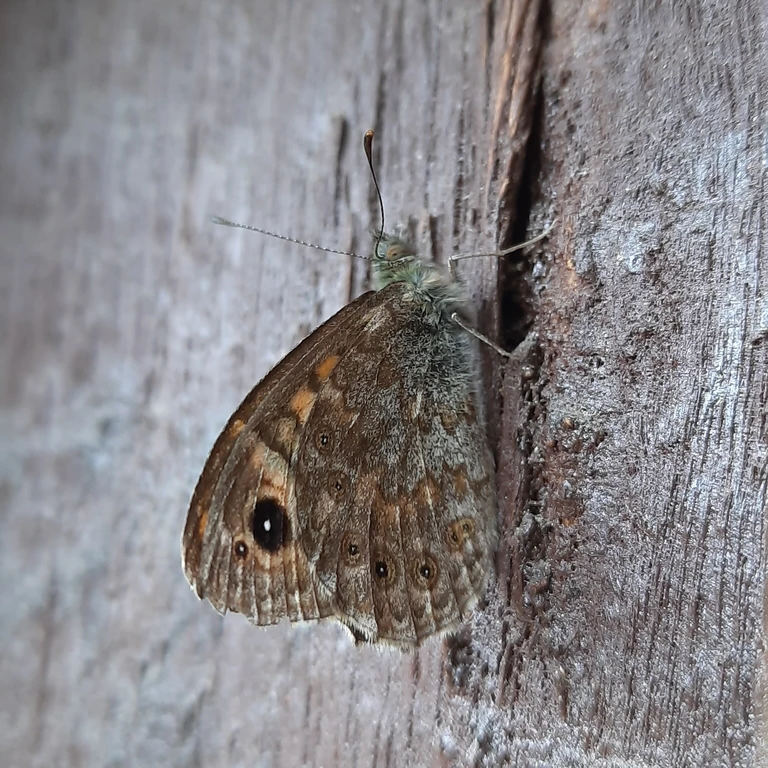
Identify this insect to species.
Lasiommata megera (also Pararge megera)
